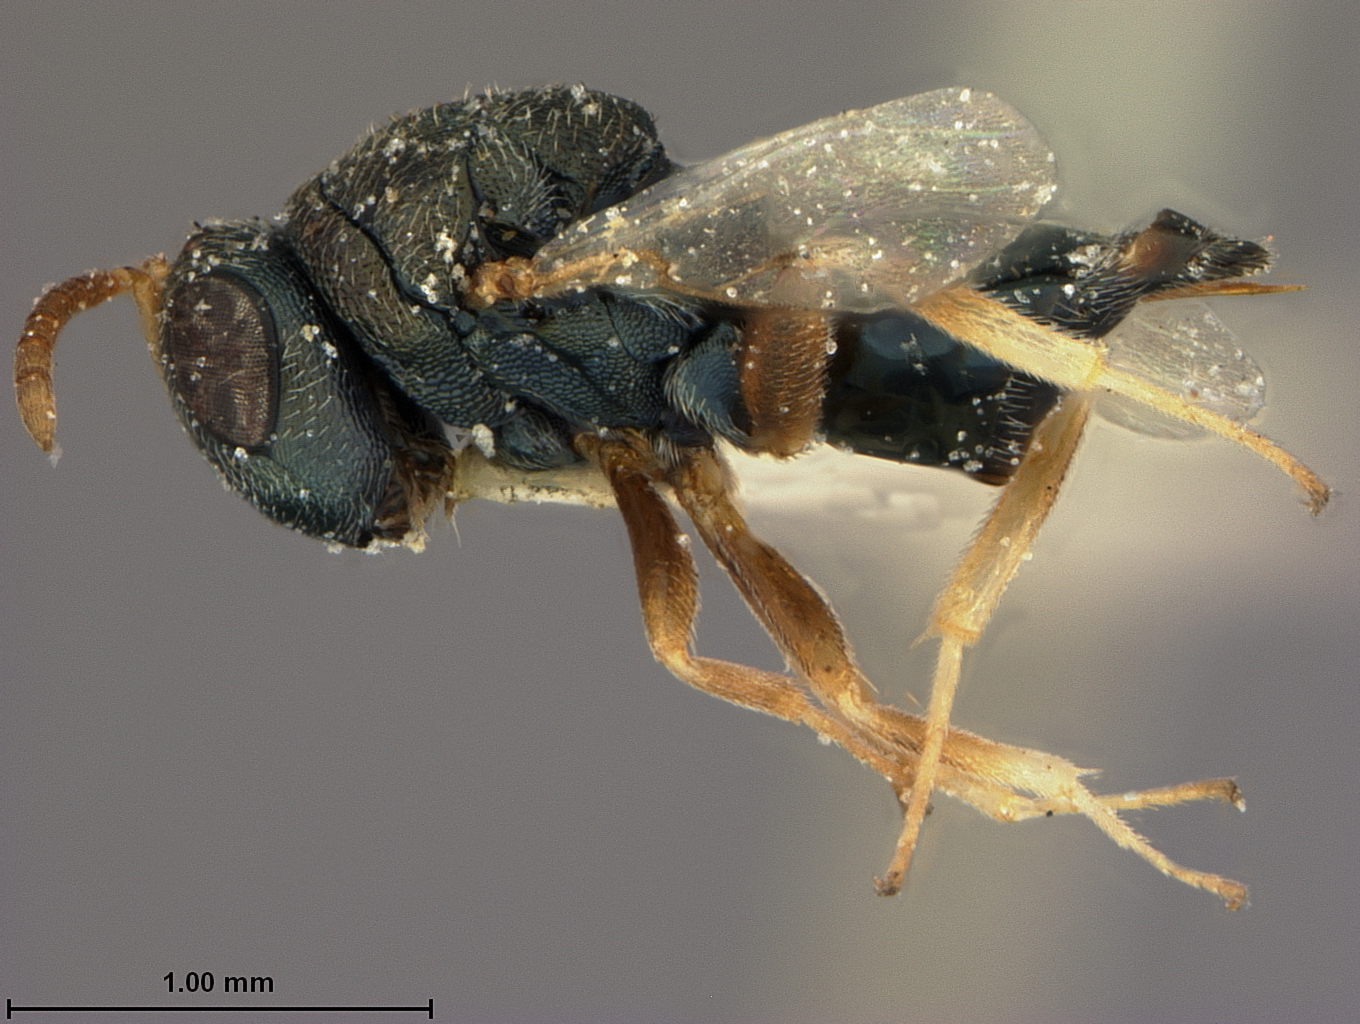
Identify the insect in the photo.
Bruchobius laticeps
